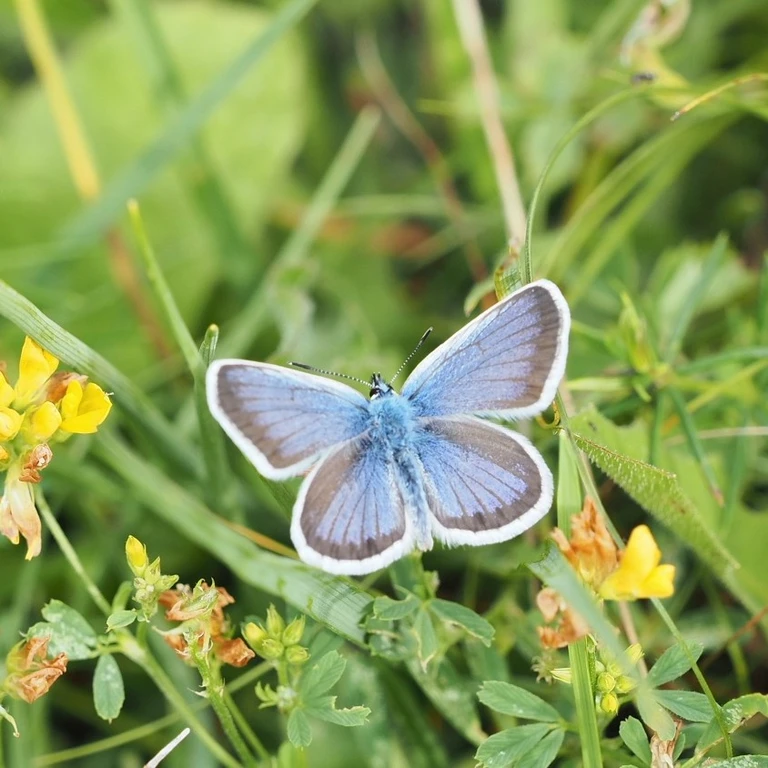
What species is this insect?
Plebejus argus
